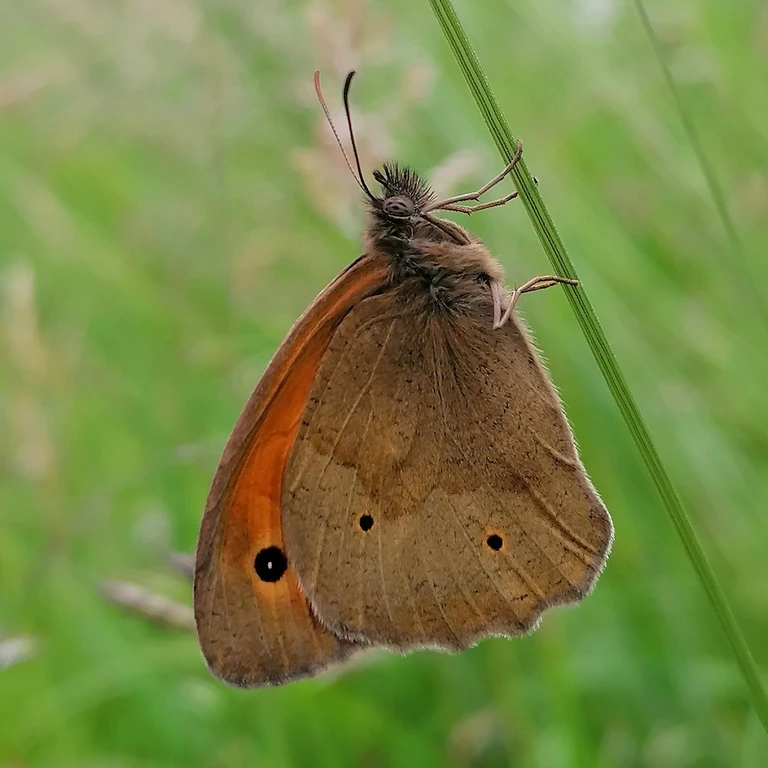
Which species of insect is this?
Maniola jurtina
